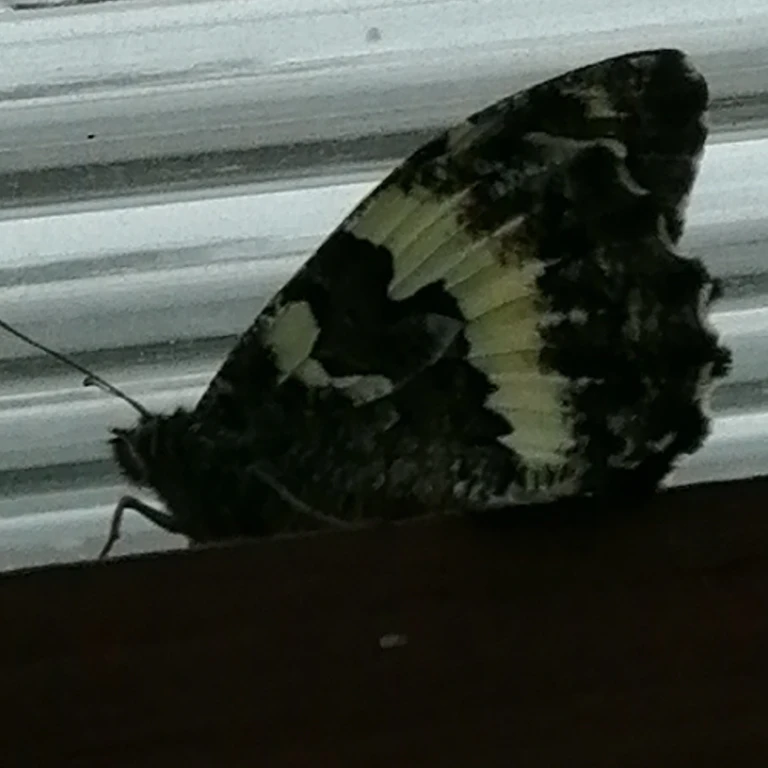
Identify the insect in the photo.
Brintesia circe
